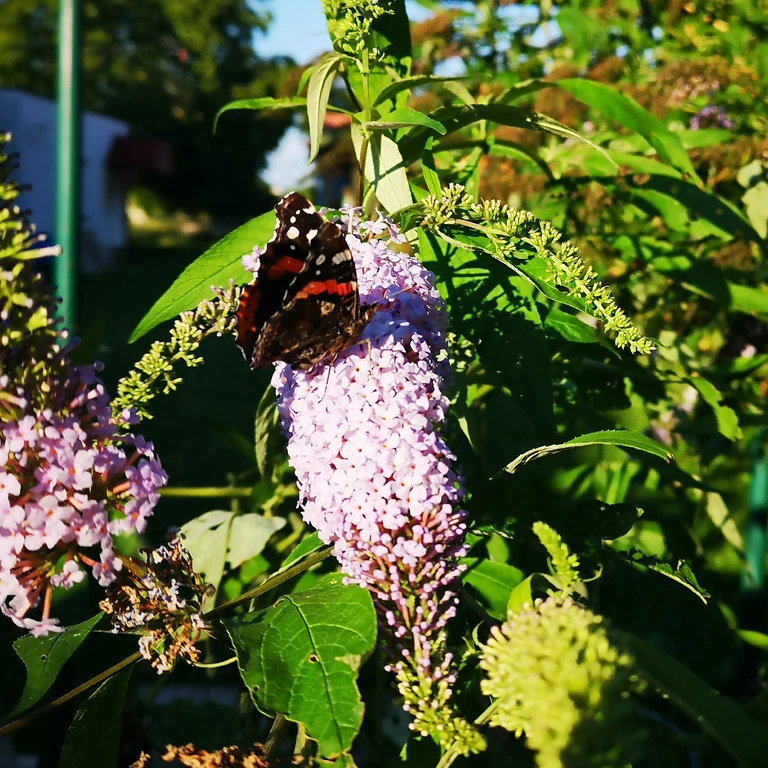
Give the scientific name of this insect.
Vanessa atalanta
